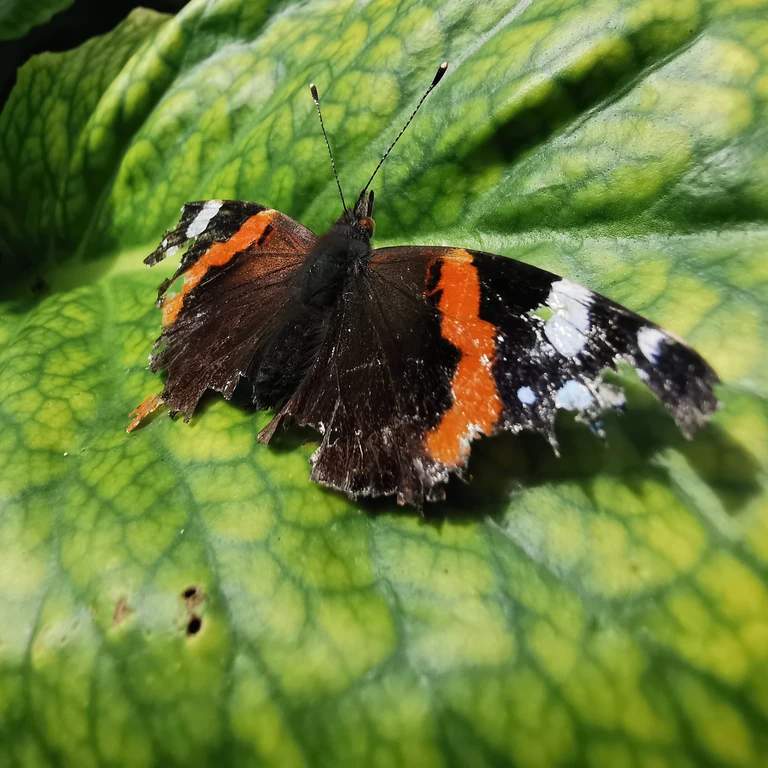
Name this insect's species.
Vanessa atalanta
